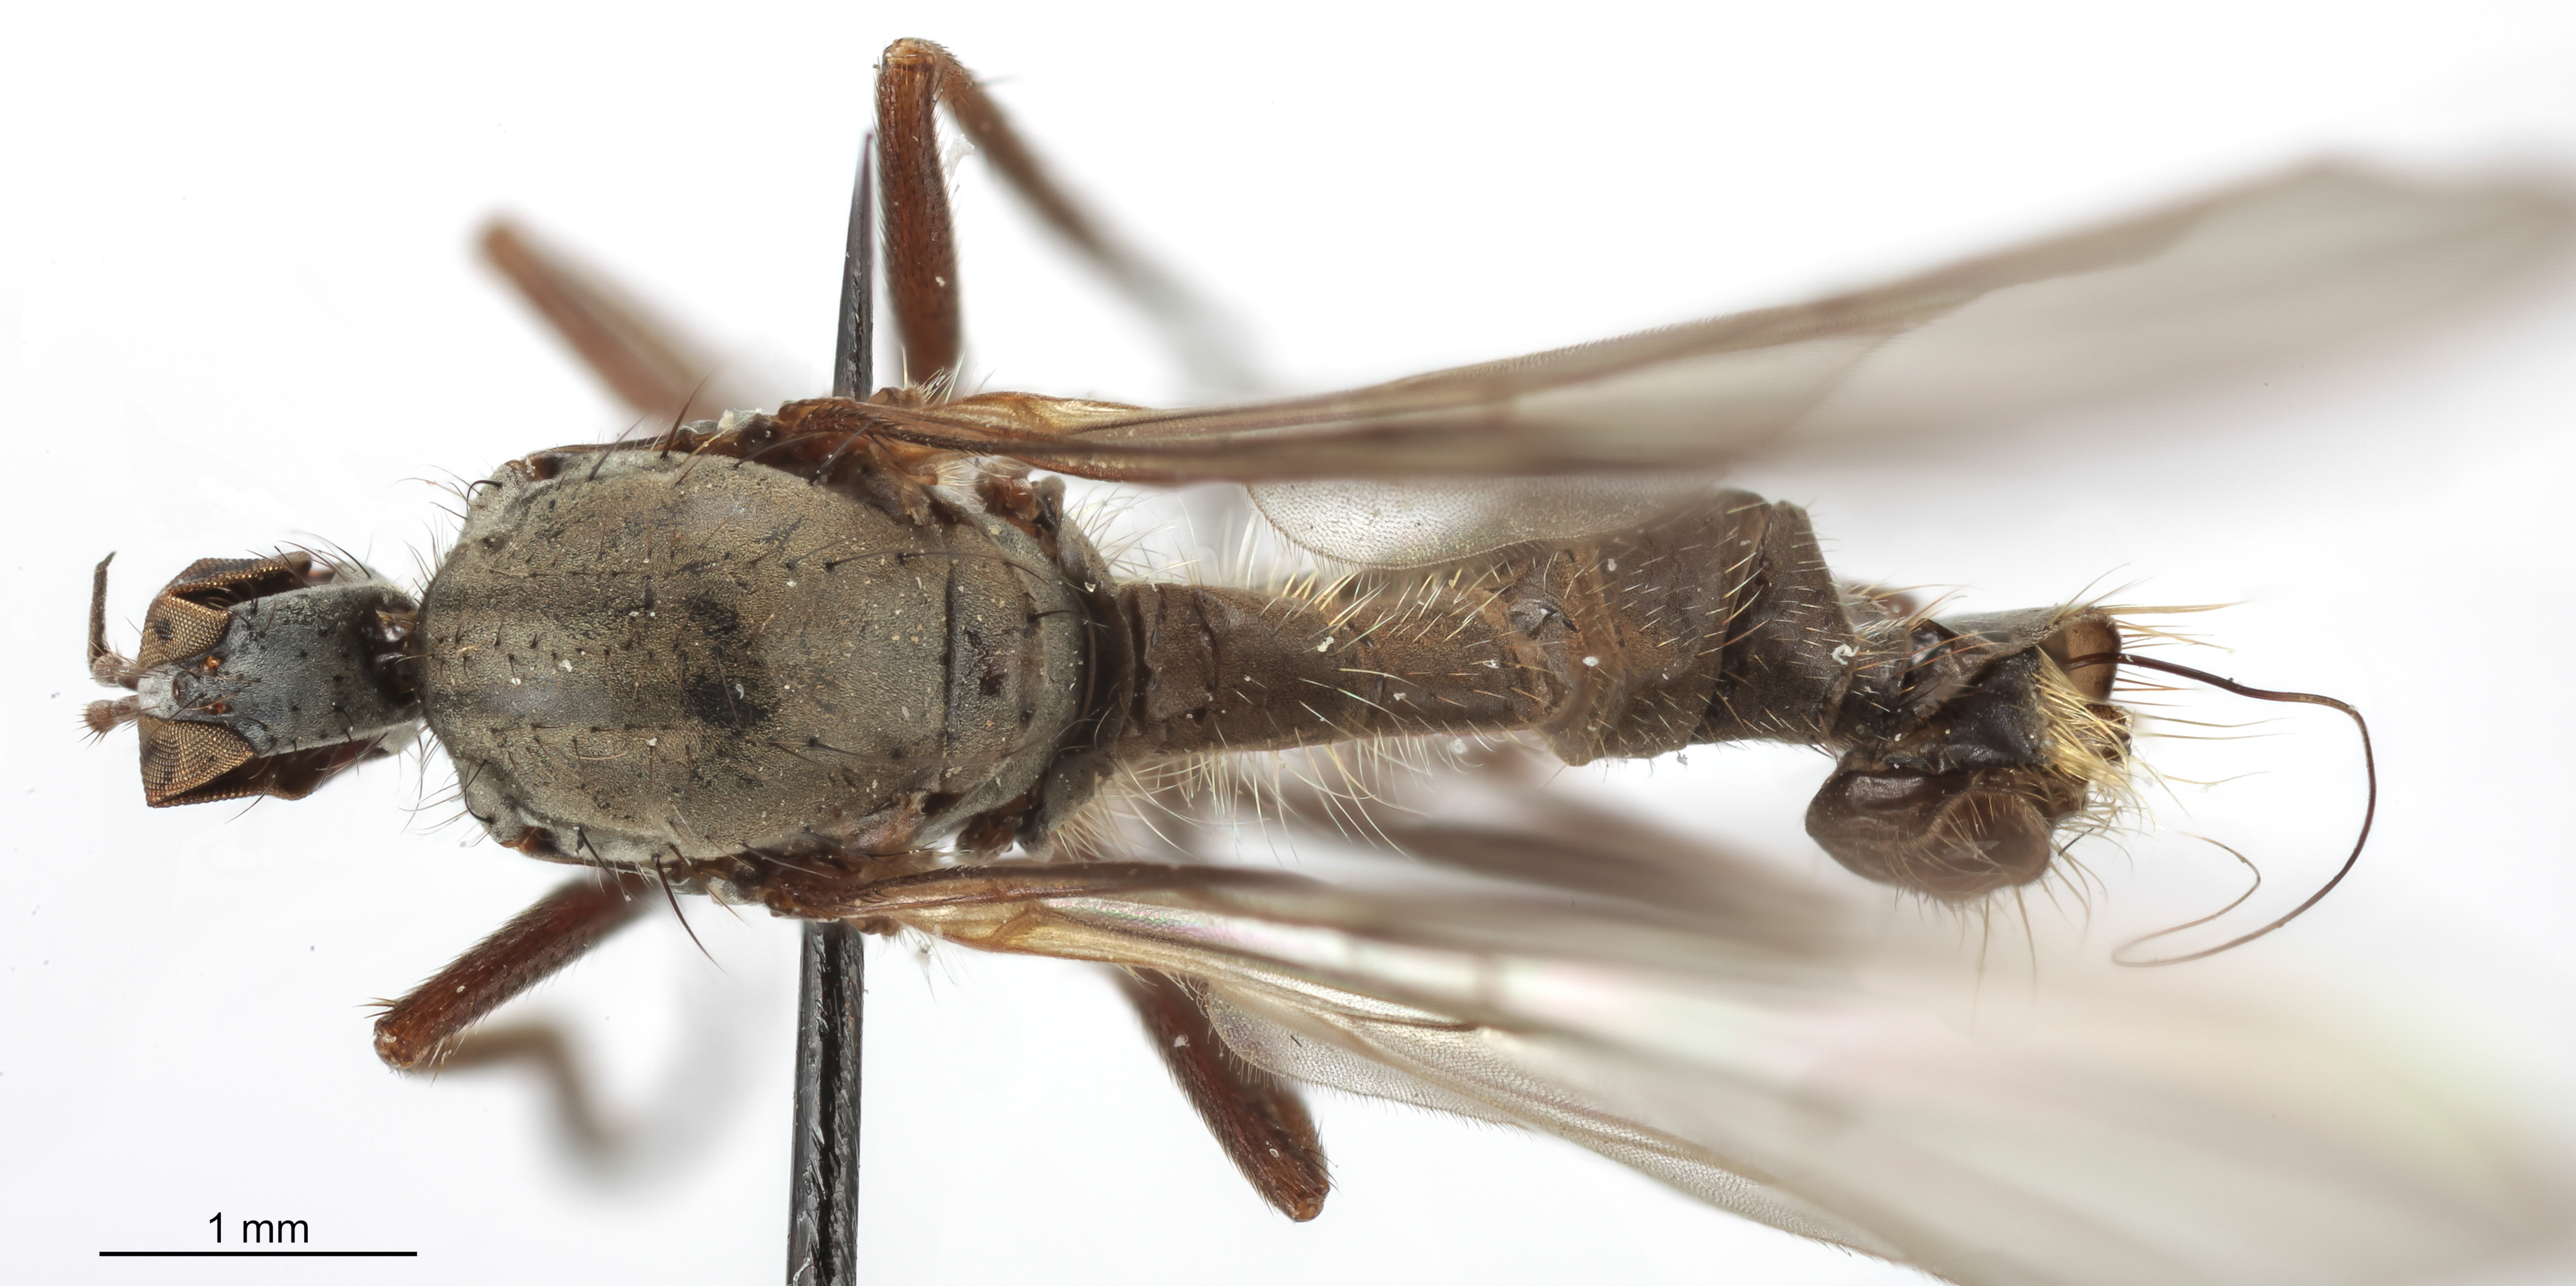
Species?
Rhamphomyia ringens
